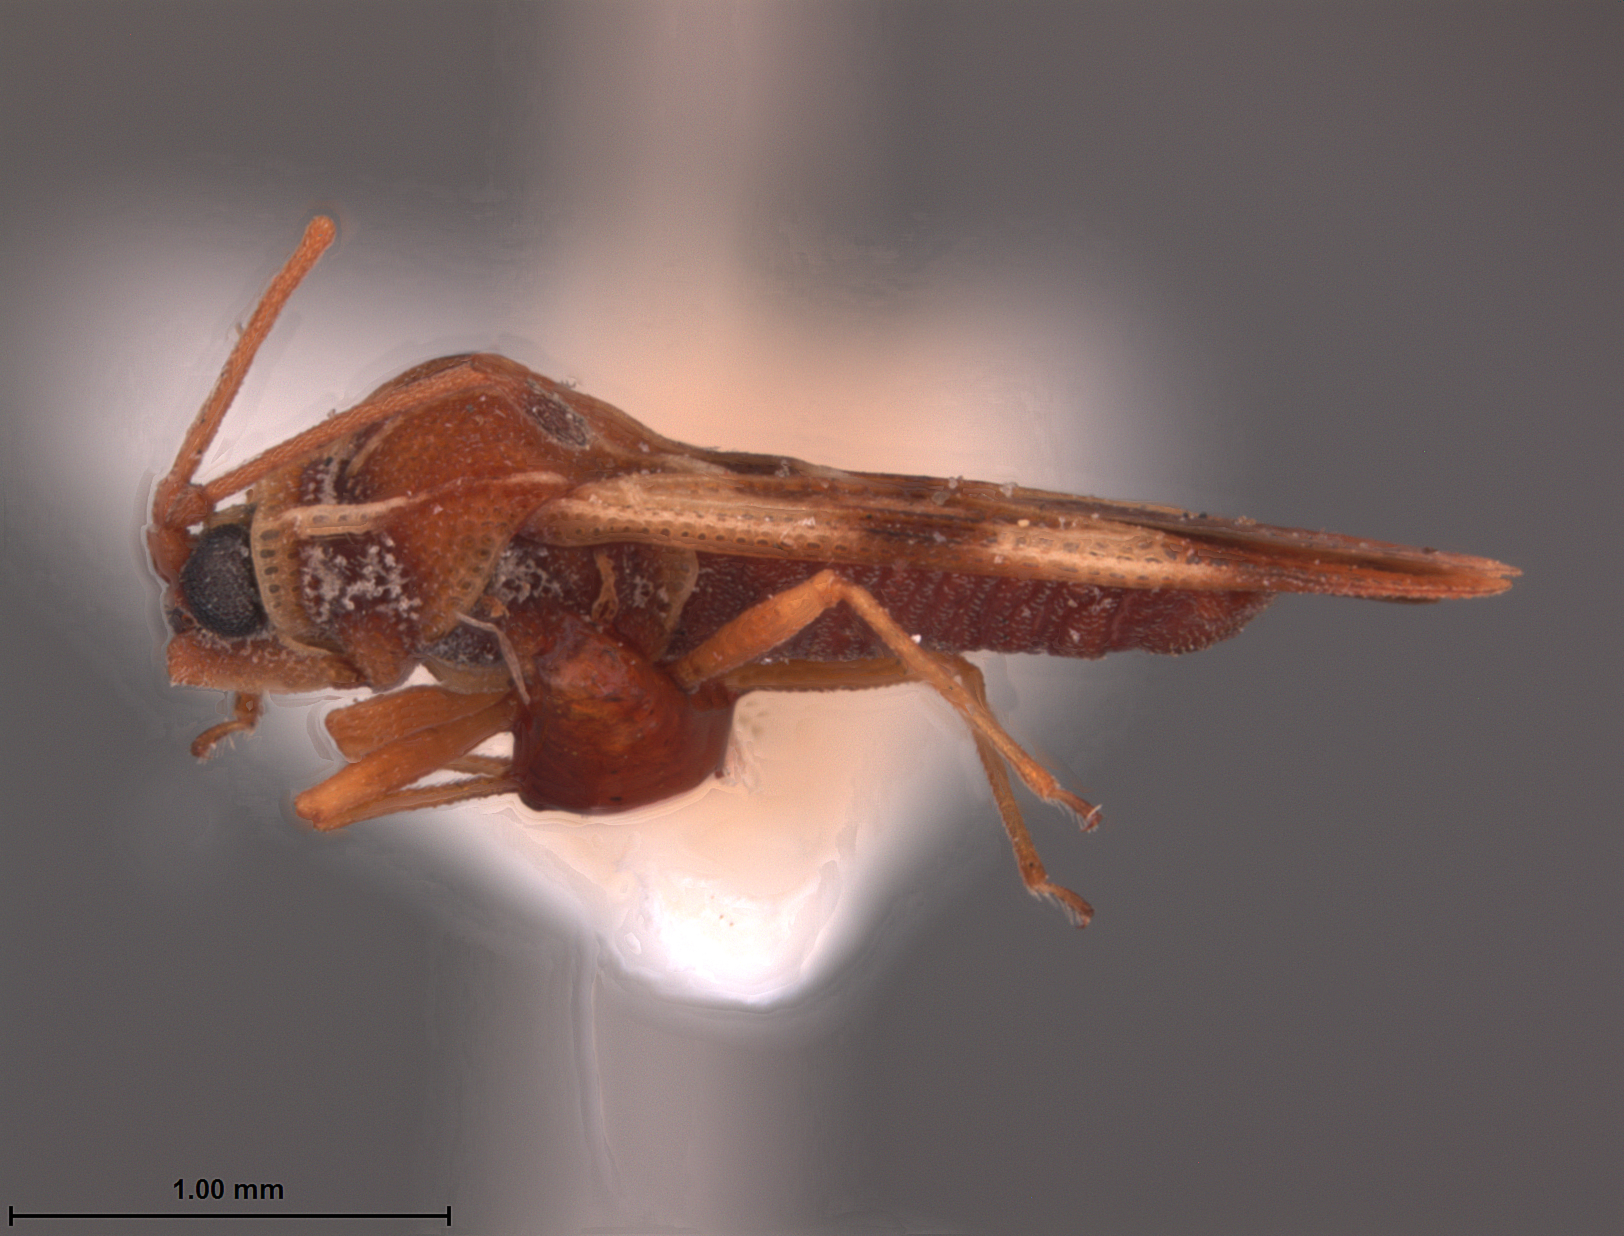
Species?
Perissonemia recentis
